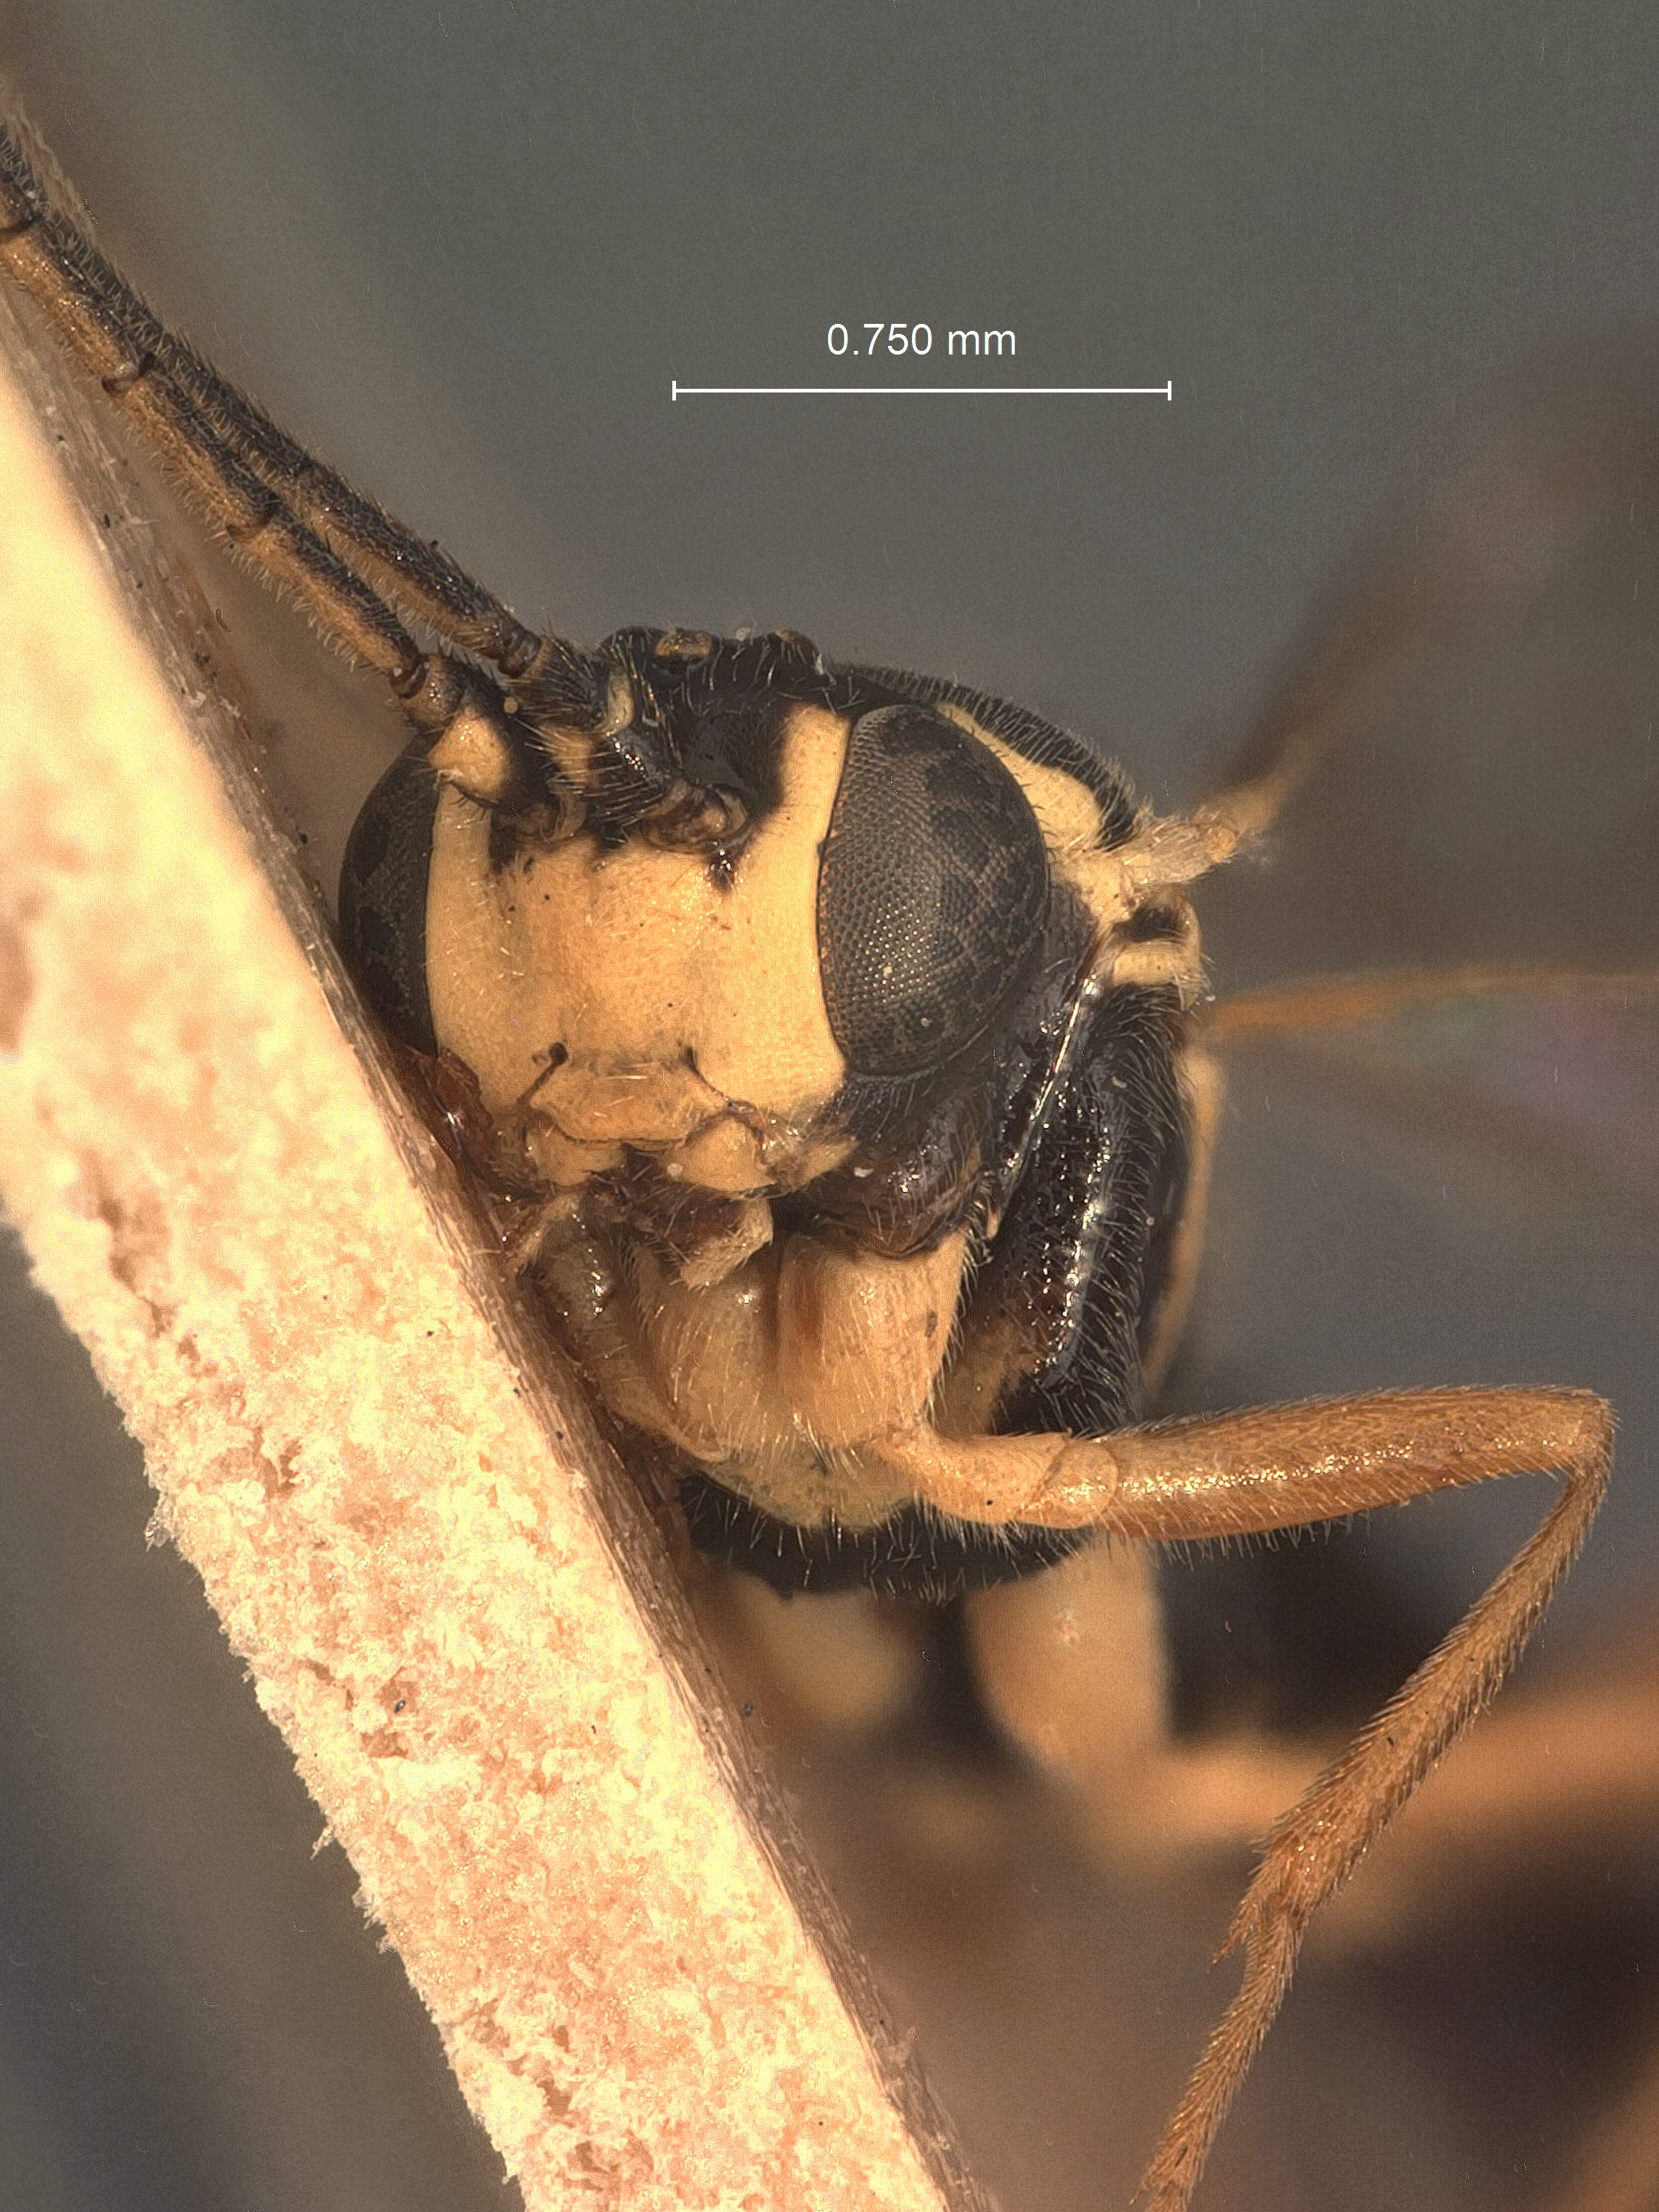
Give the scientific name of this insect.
Homocidus impolitus
